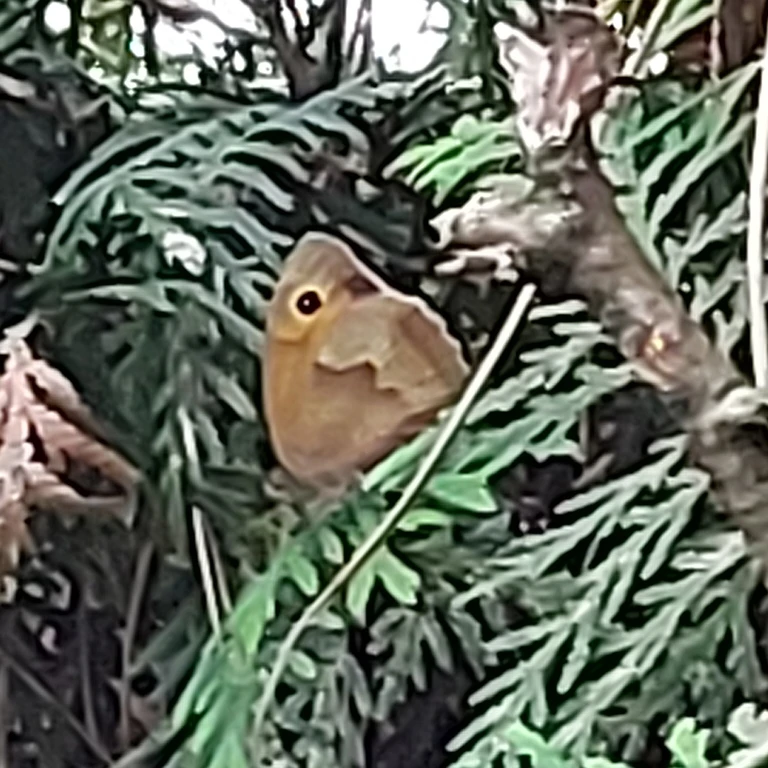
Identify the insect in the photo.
Maniola jurtina
